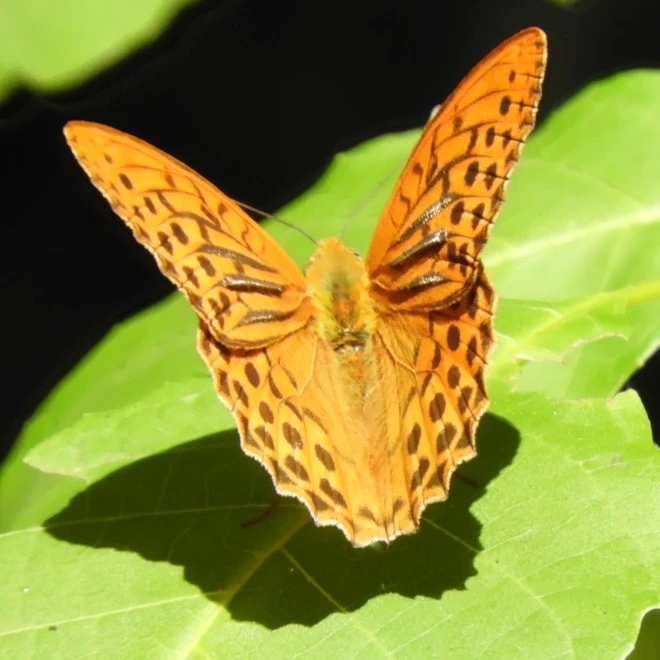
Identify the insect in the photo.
Argynnis paphia
